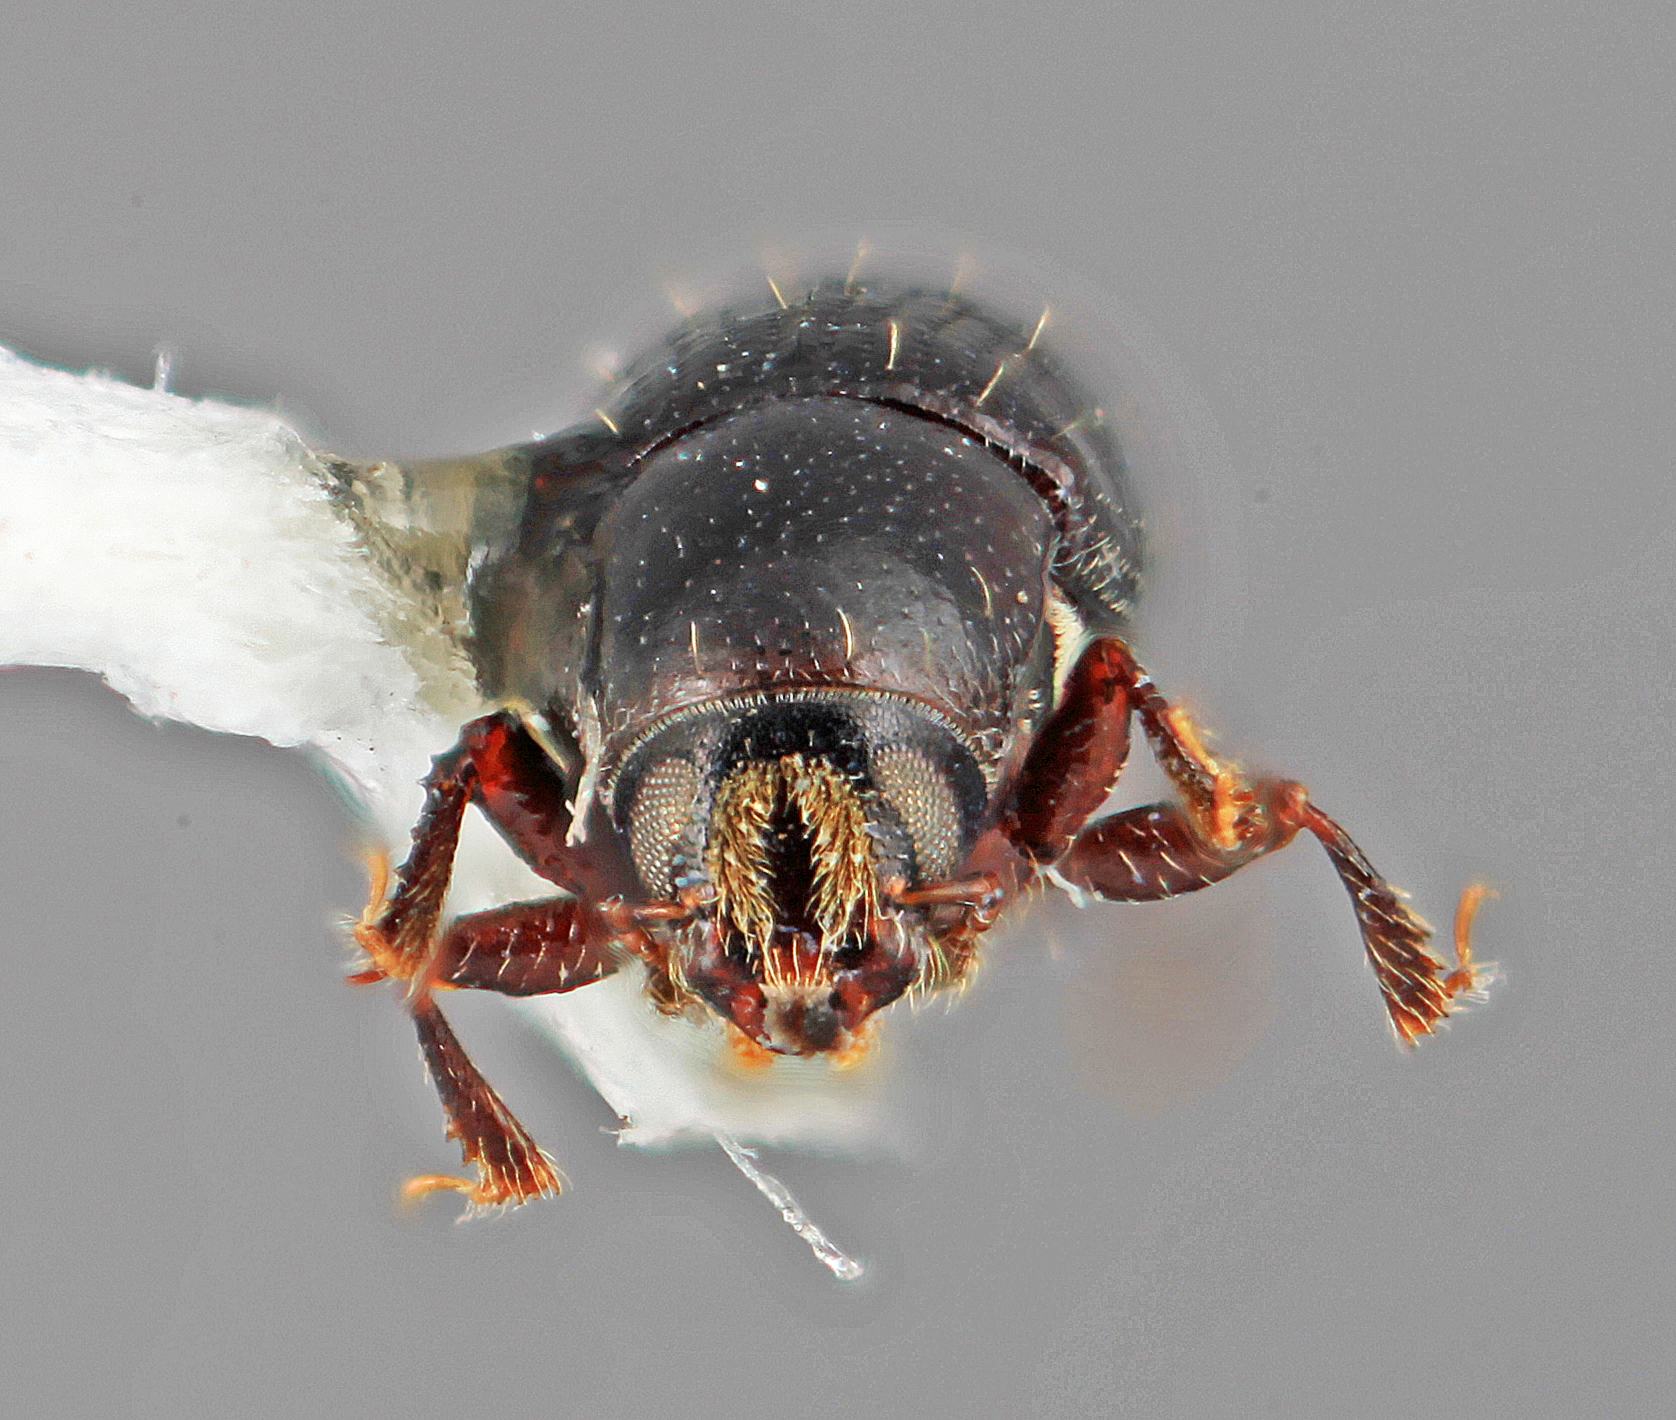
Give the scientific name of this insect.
Scolytodes fulmineus
